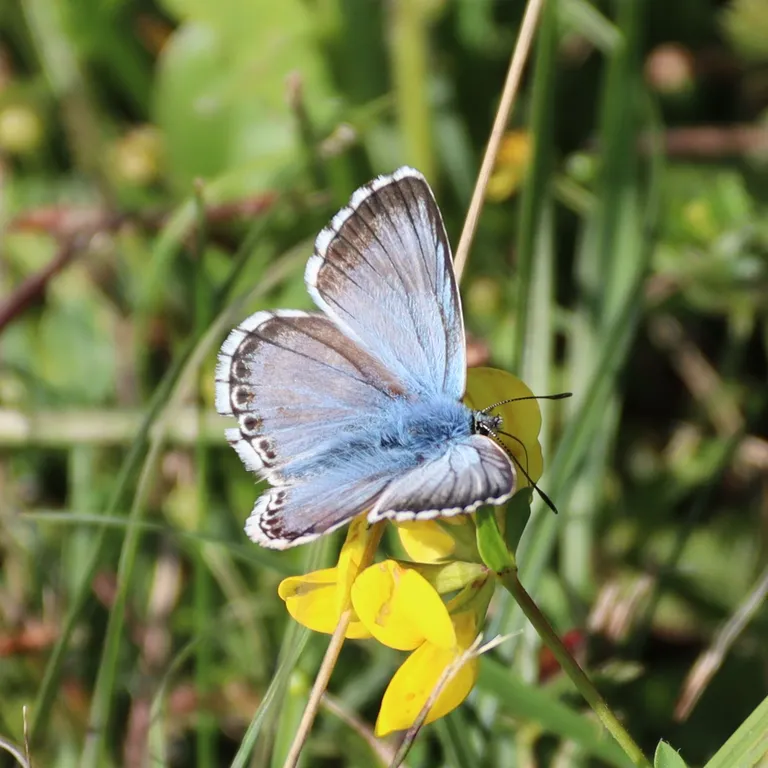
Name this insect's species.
Lysandra coridon
